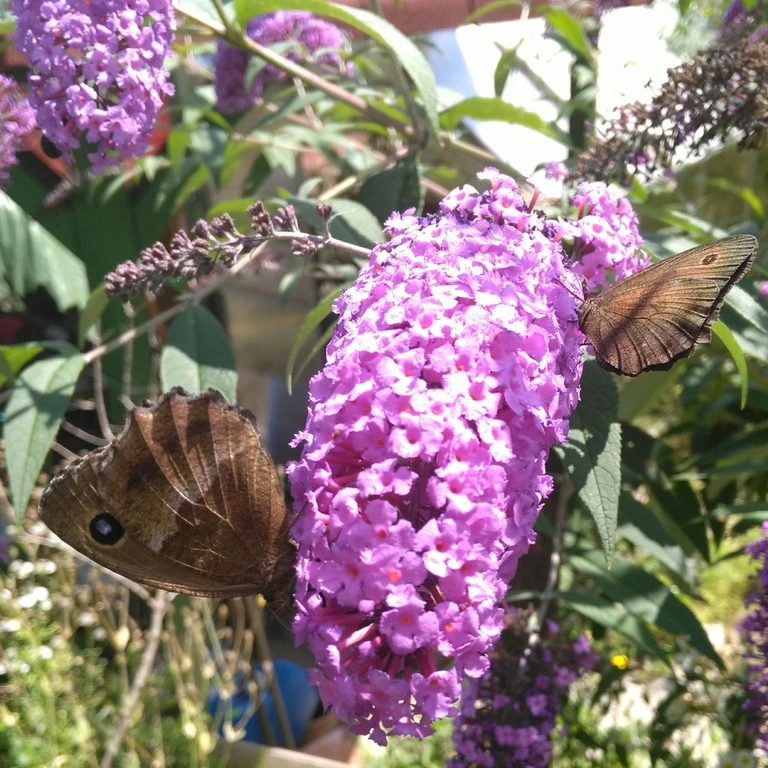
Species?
Minois dryas
